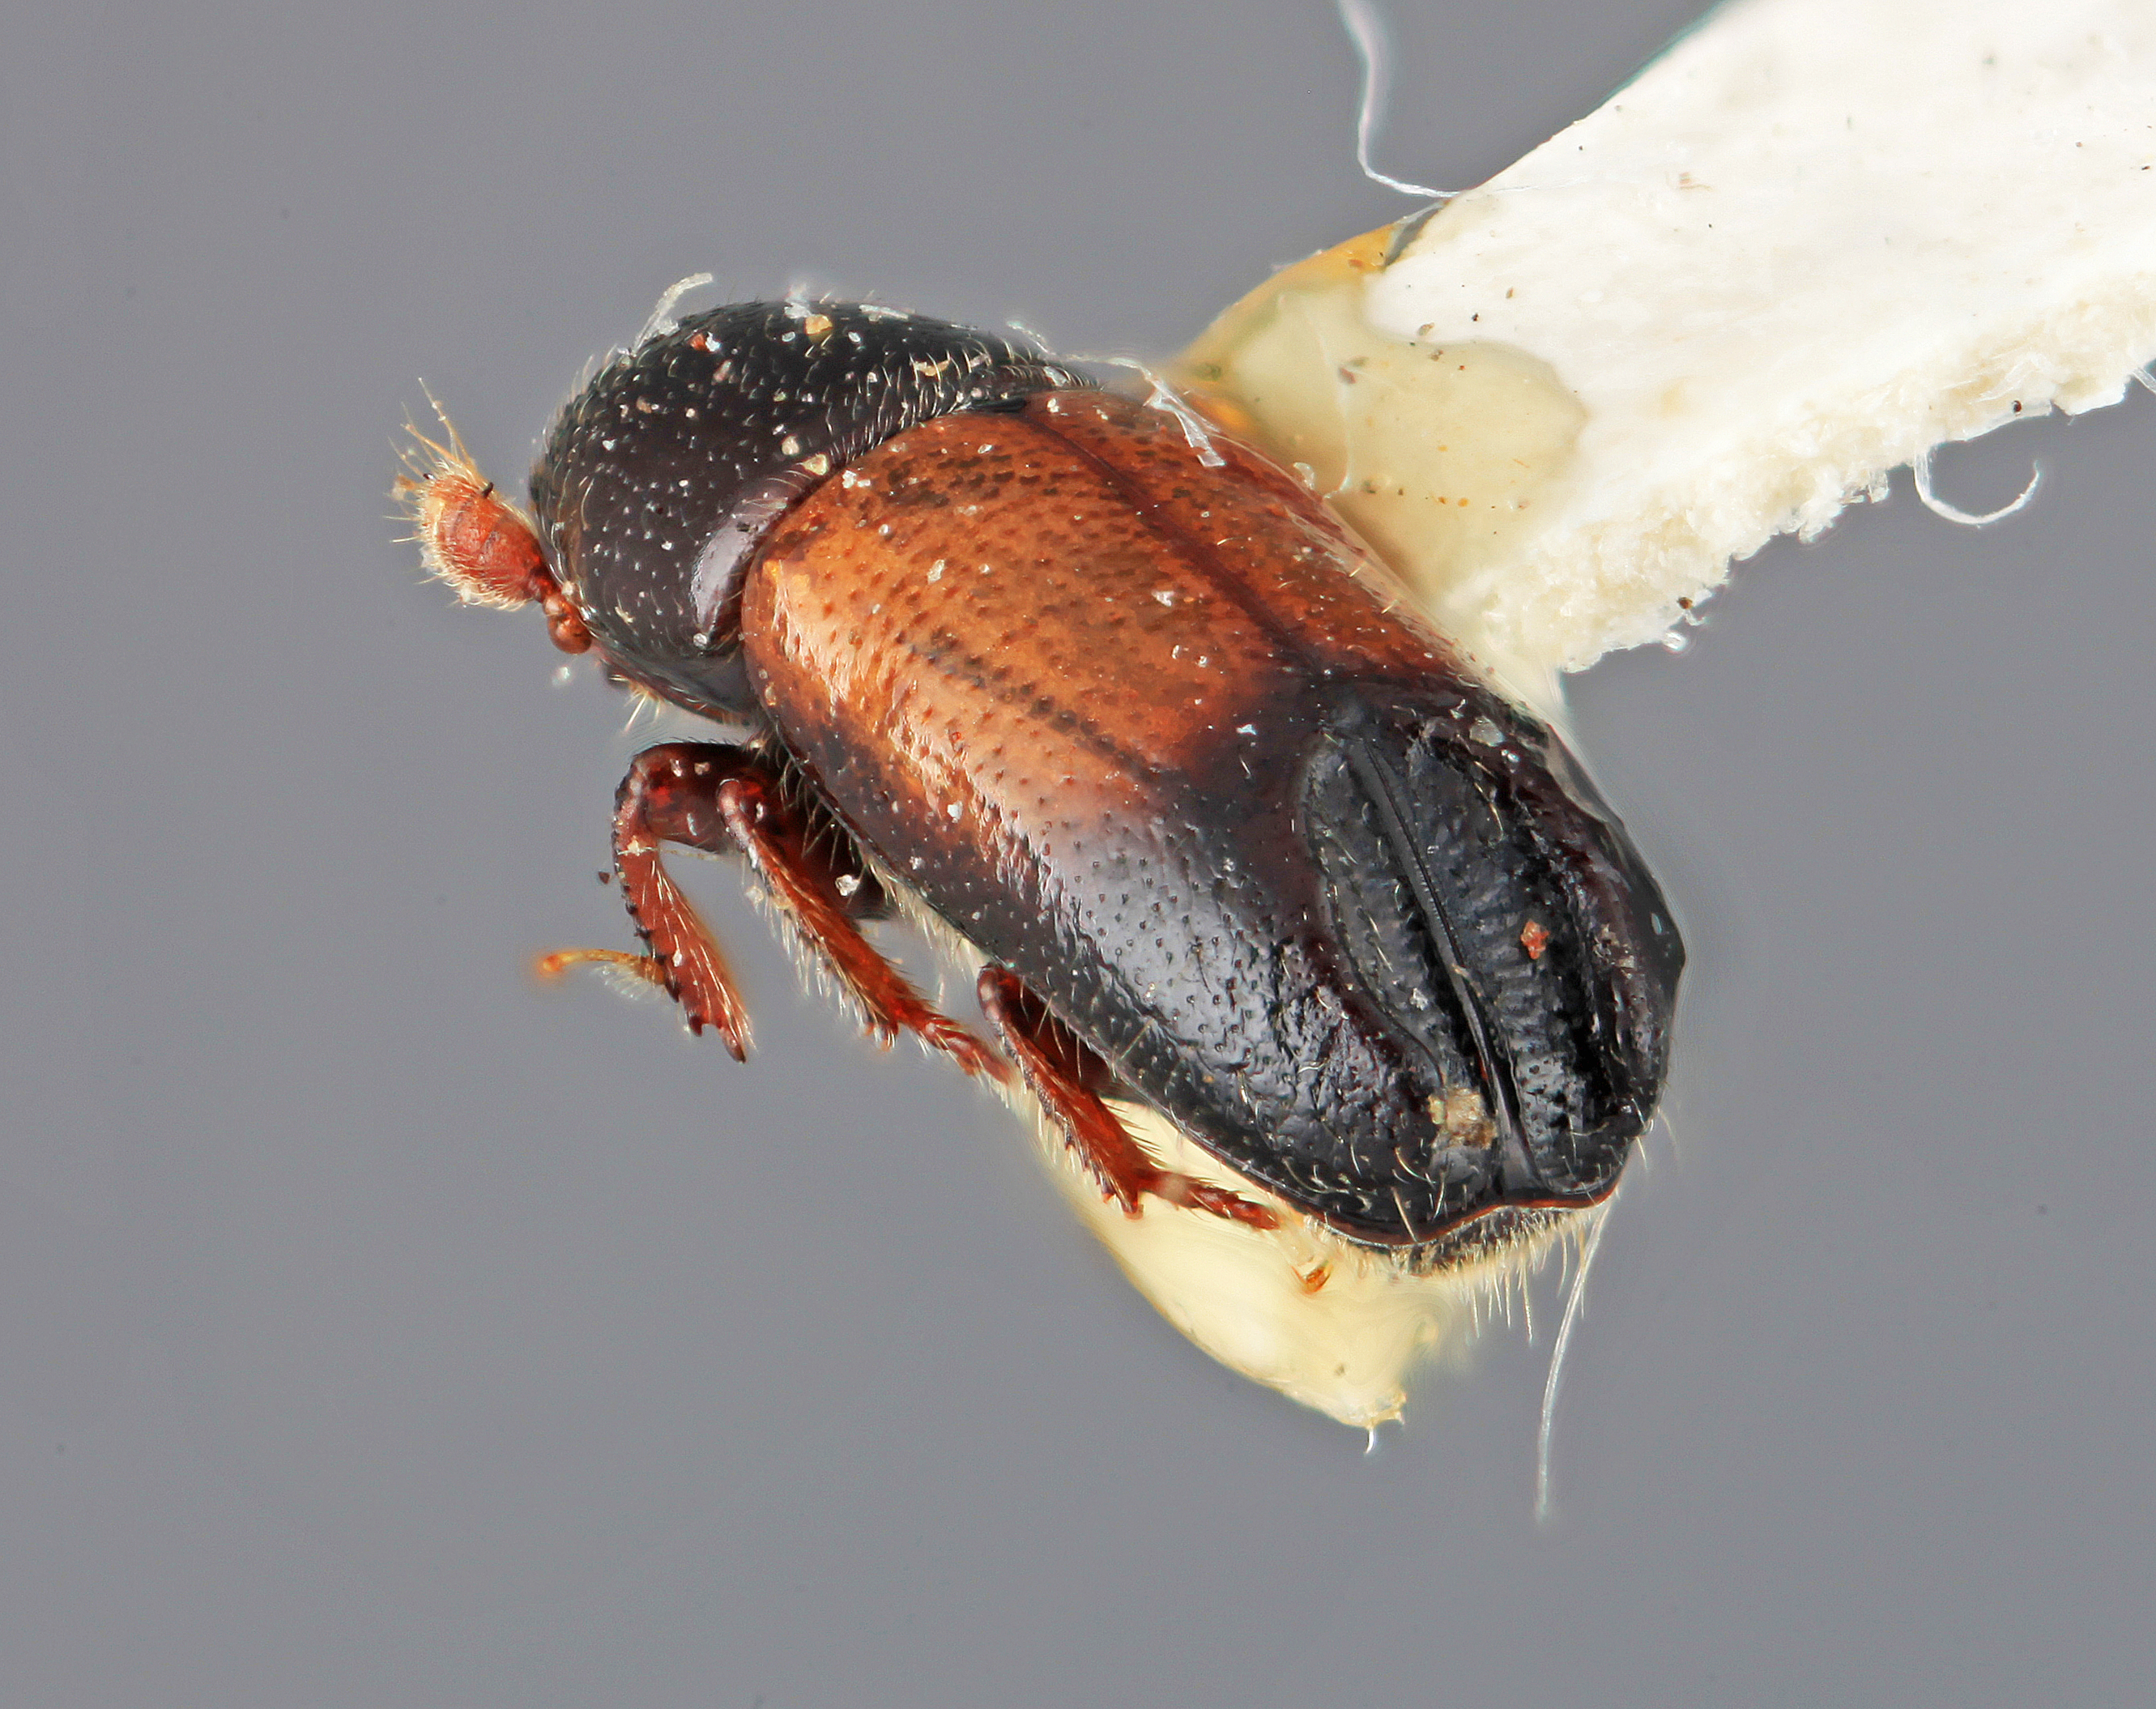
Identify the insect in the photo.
Tricolus inaffectus
